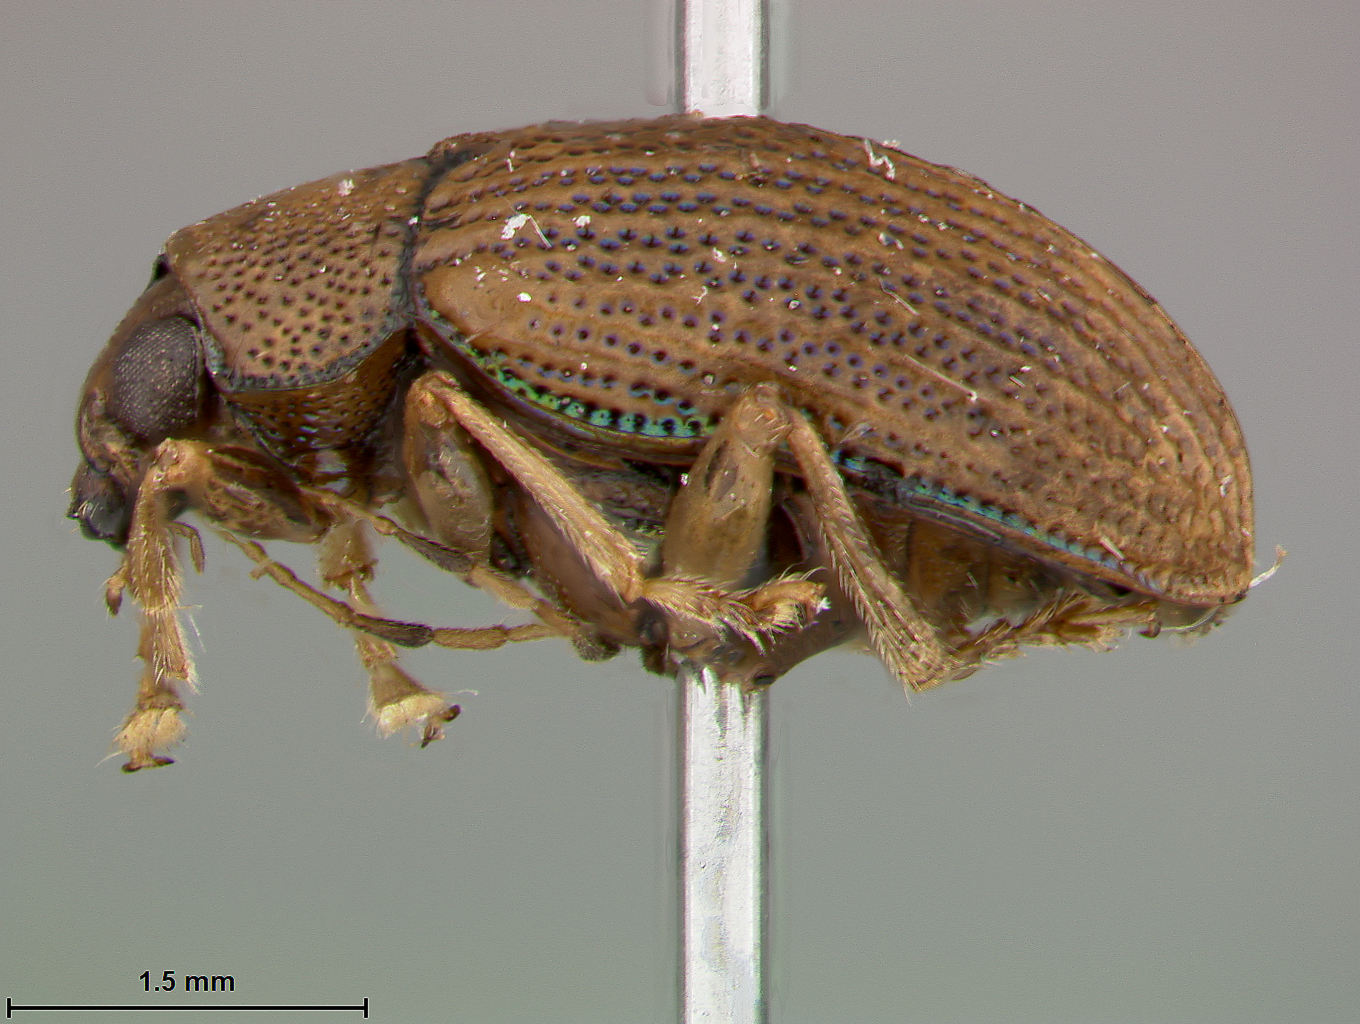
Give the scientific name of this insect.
Colaspis eikugemellata
